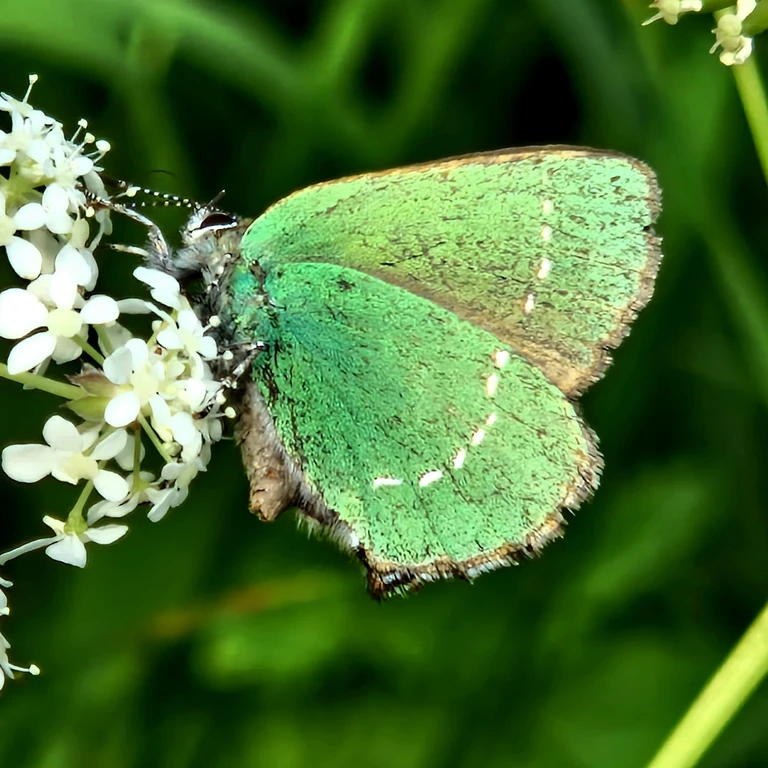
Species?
Callophrys rubi
